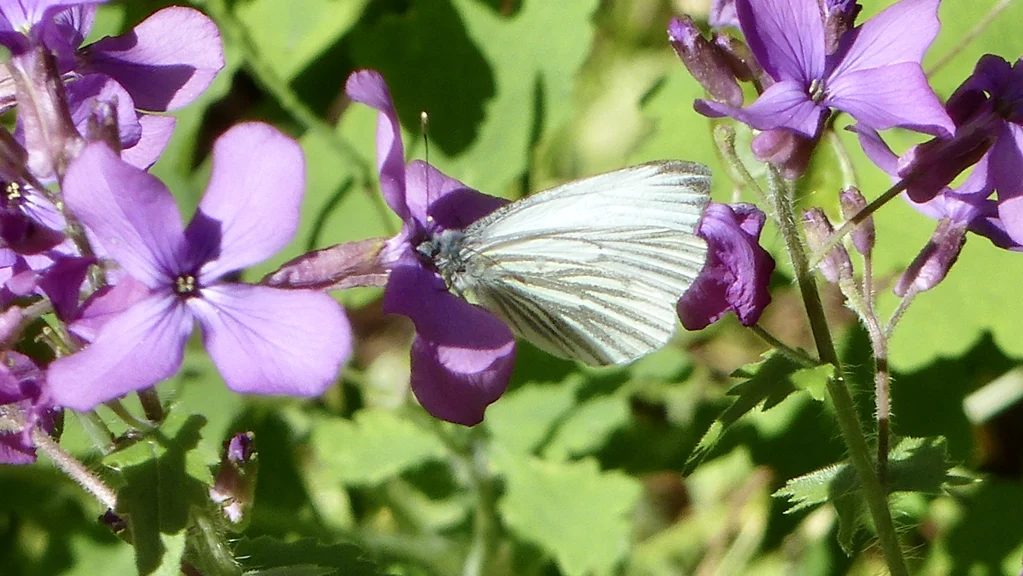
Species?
Pieris napi
